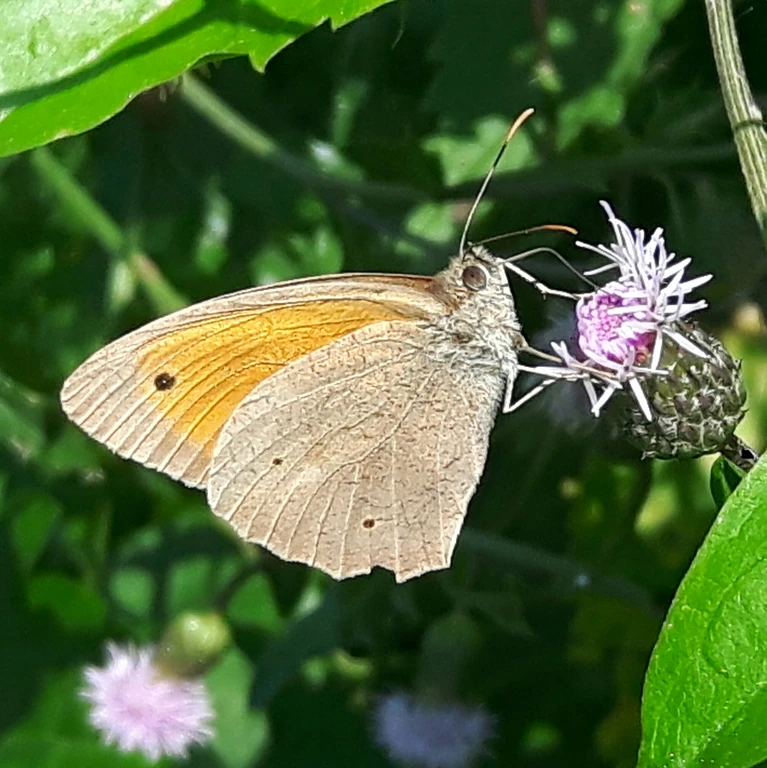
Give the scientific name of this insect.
Maniola jurtina
